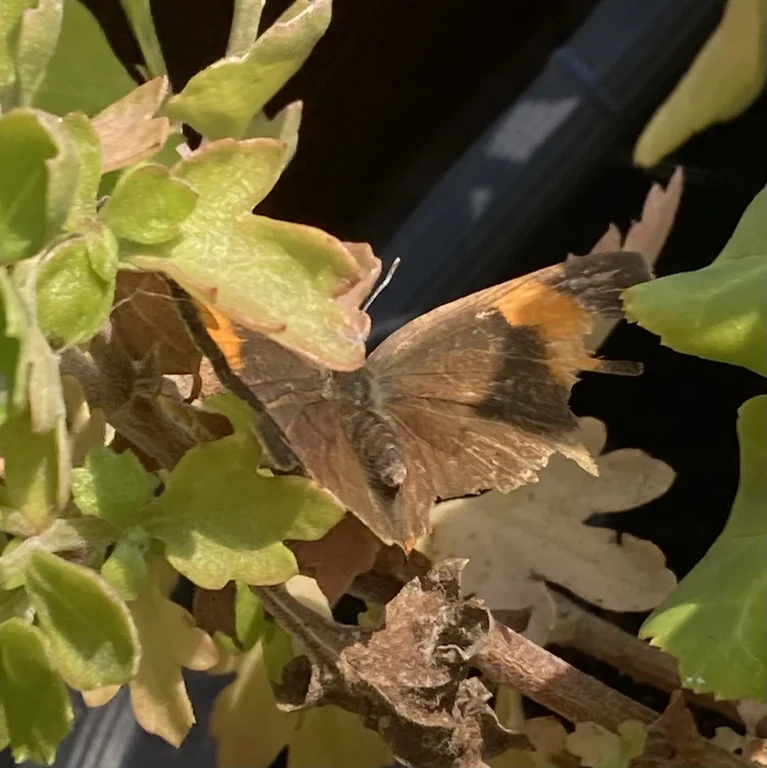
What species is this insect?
Thecla betulae
